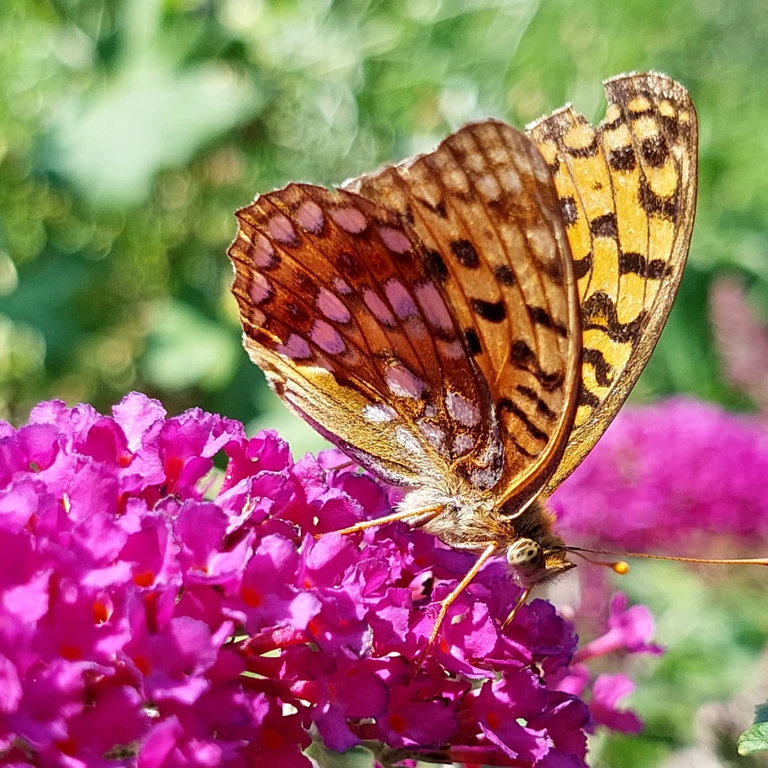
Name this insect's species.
Fabriciana adippe
